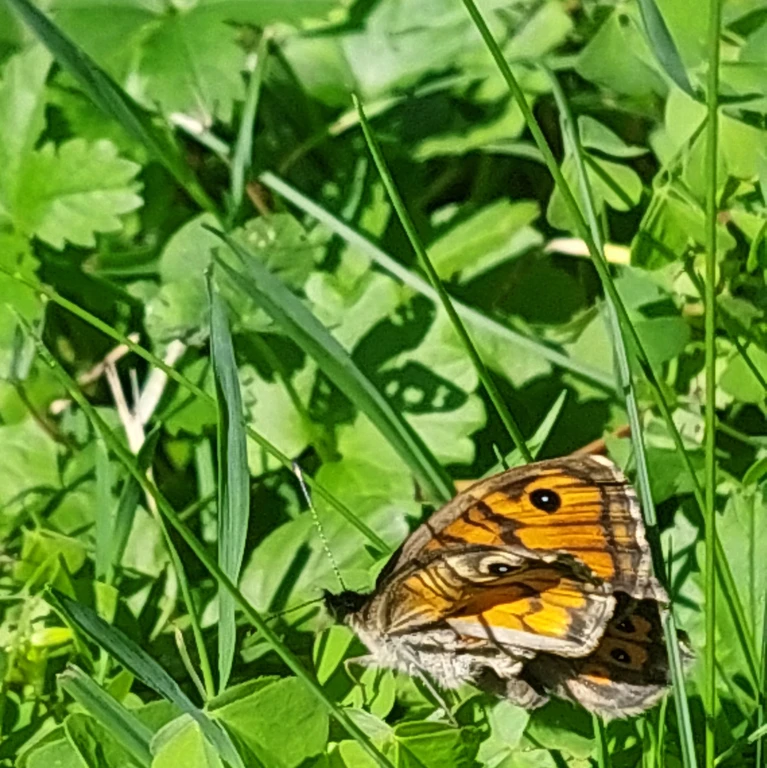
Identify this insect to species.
Lasiommata megera (also Pararge megera)
